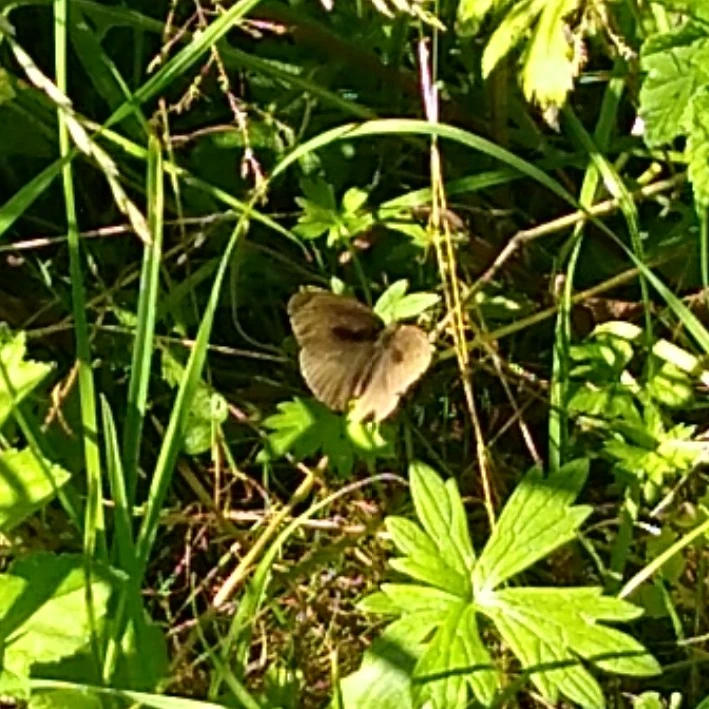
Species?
Maniola jurtina
